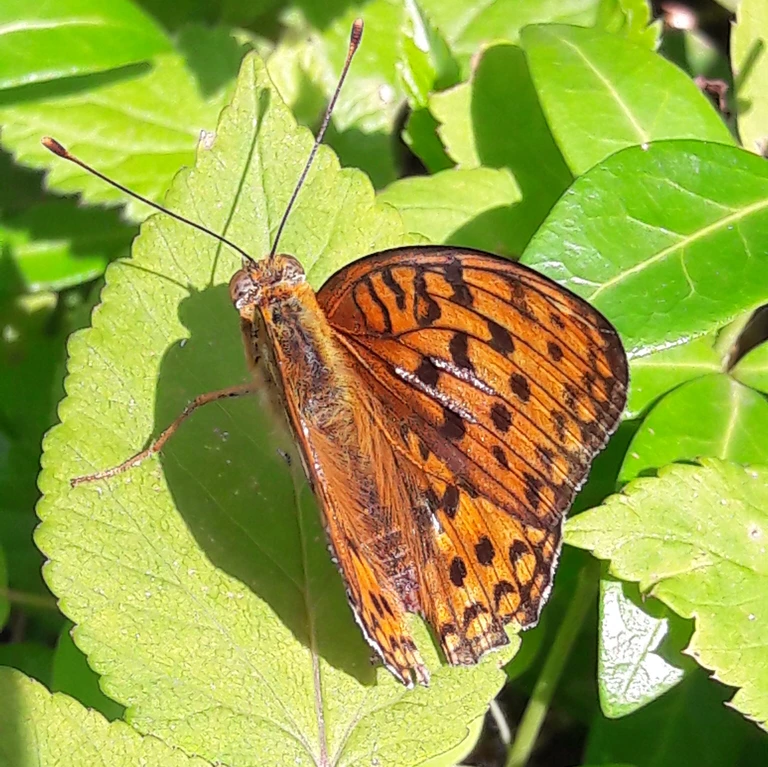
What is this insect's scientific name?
Fabriciana adippe
